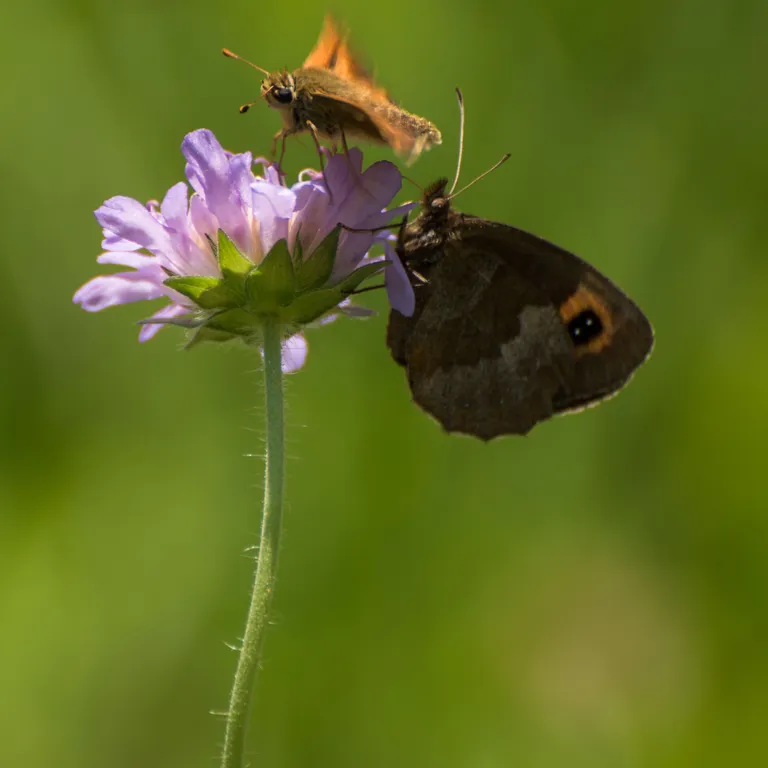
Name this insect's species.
Erebia aethiops
